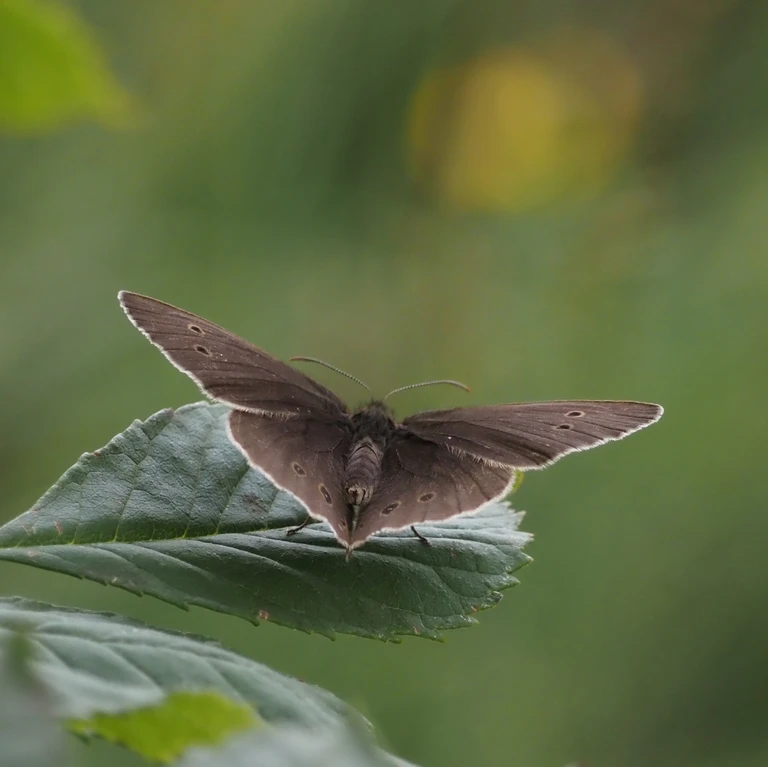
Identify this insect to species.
Aphantopus hyperantus
